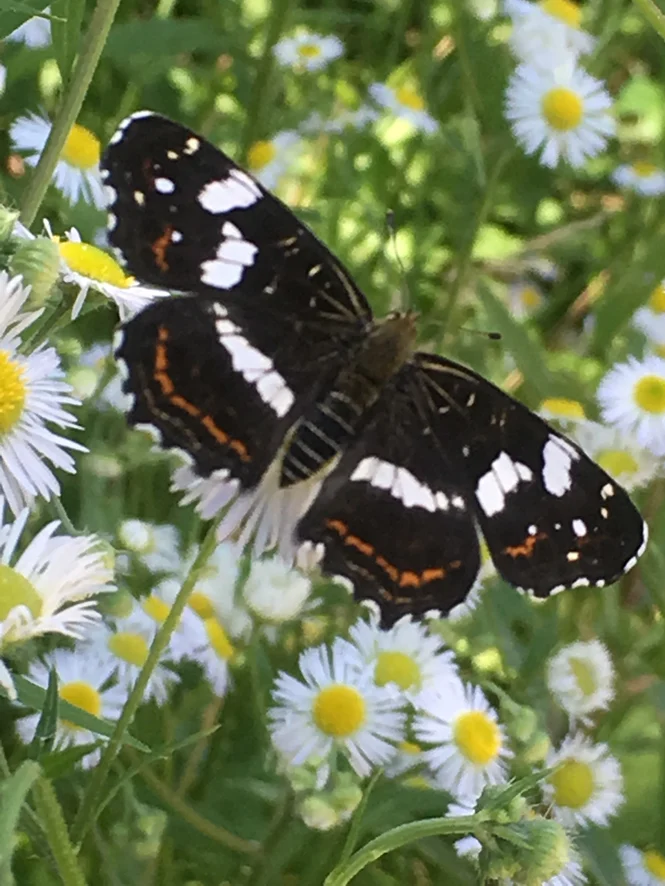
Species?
Araschnia levana
